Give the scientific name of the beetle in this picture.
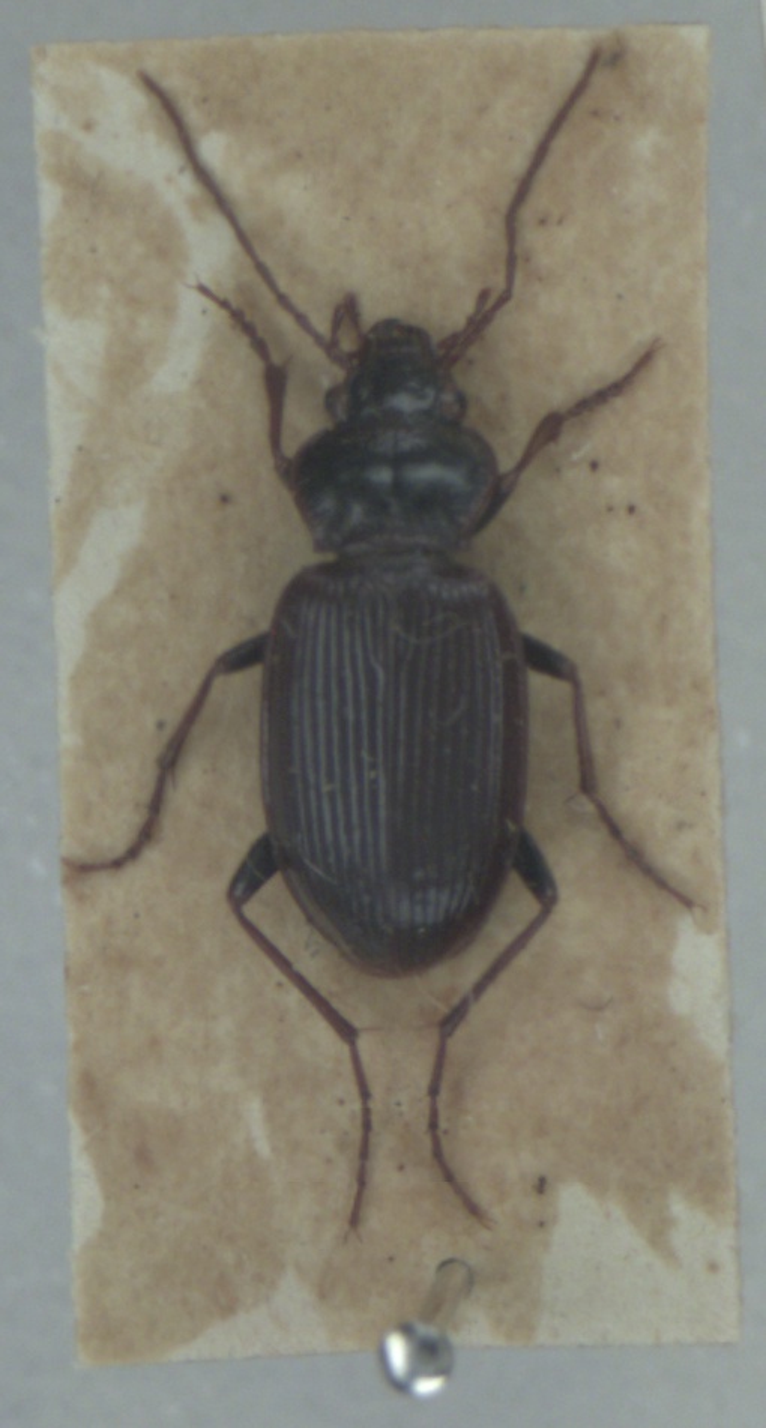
Nebria brevicollis
